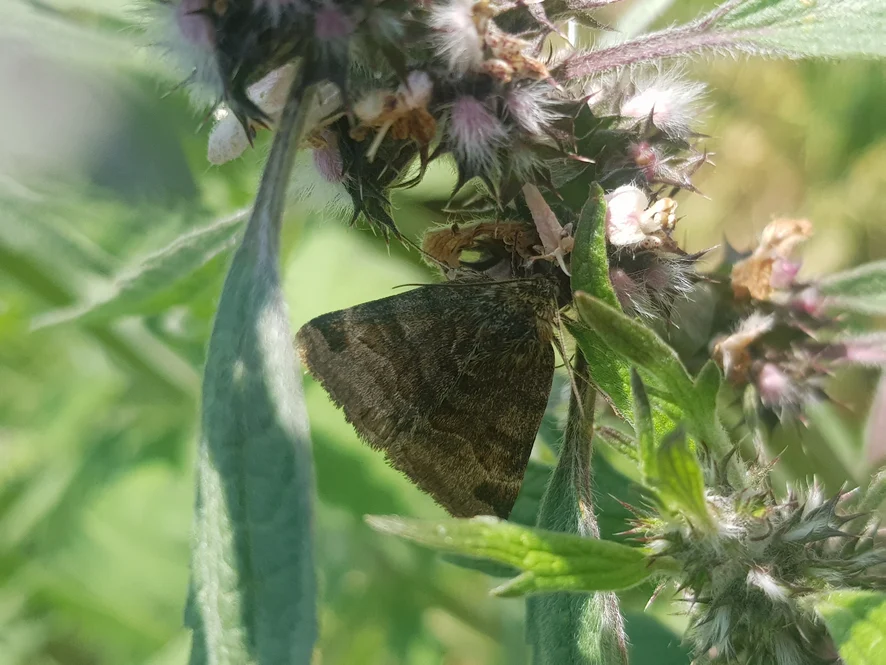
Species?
Euclidia glyphica
